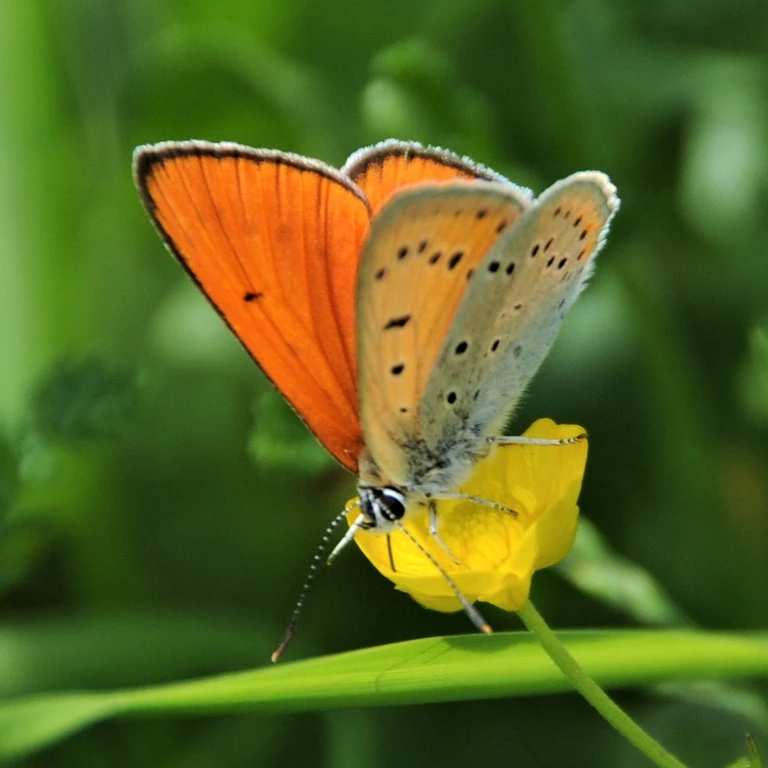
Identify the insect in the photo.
Lycaena dispar
